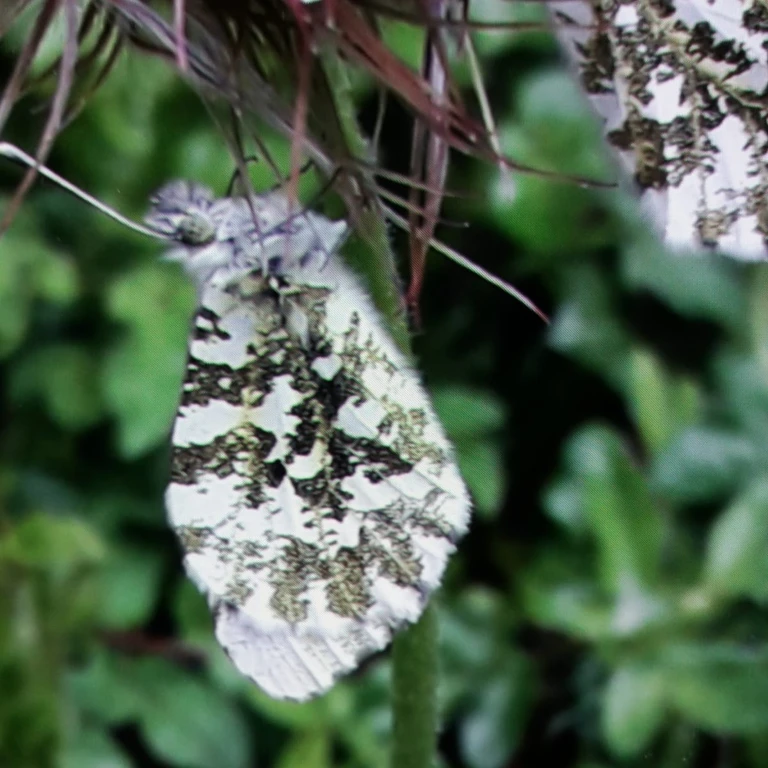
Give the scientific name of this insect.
Anthocharis cardamines
